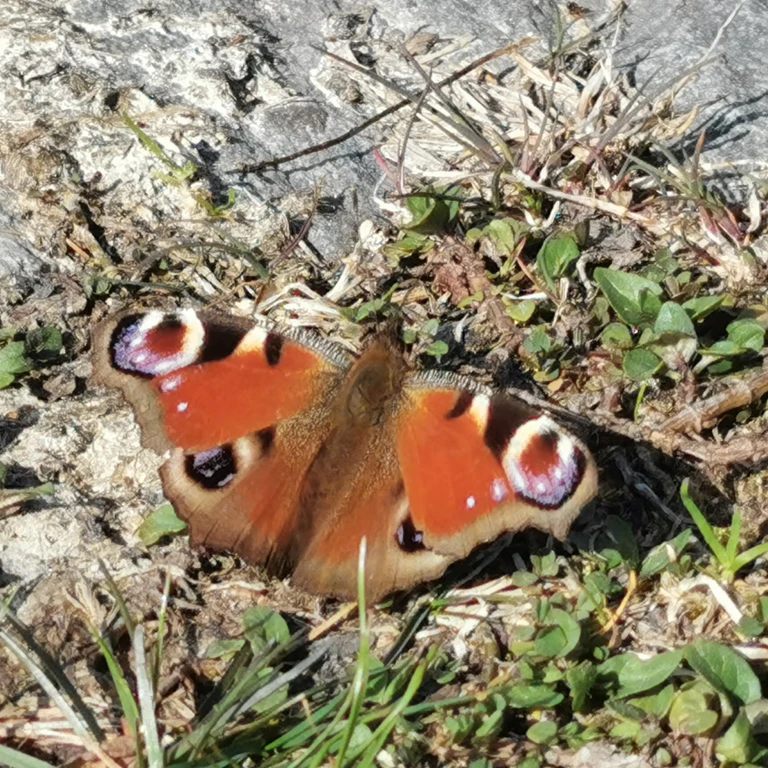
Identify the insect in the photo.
Aglais io
